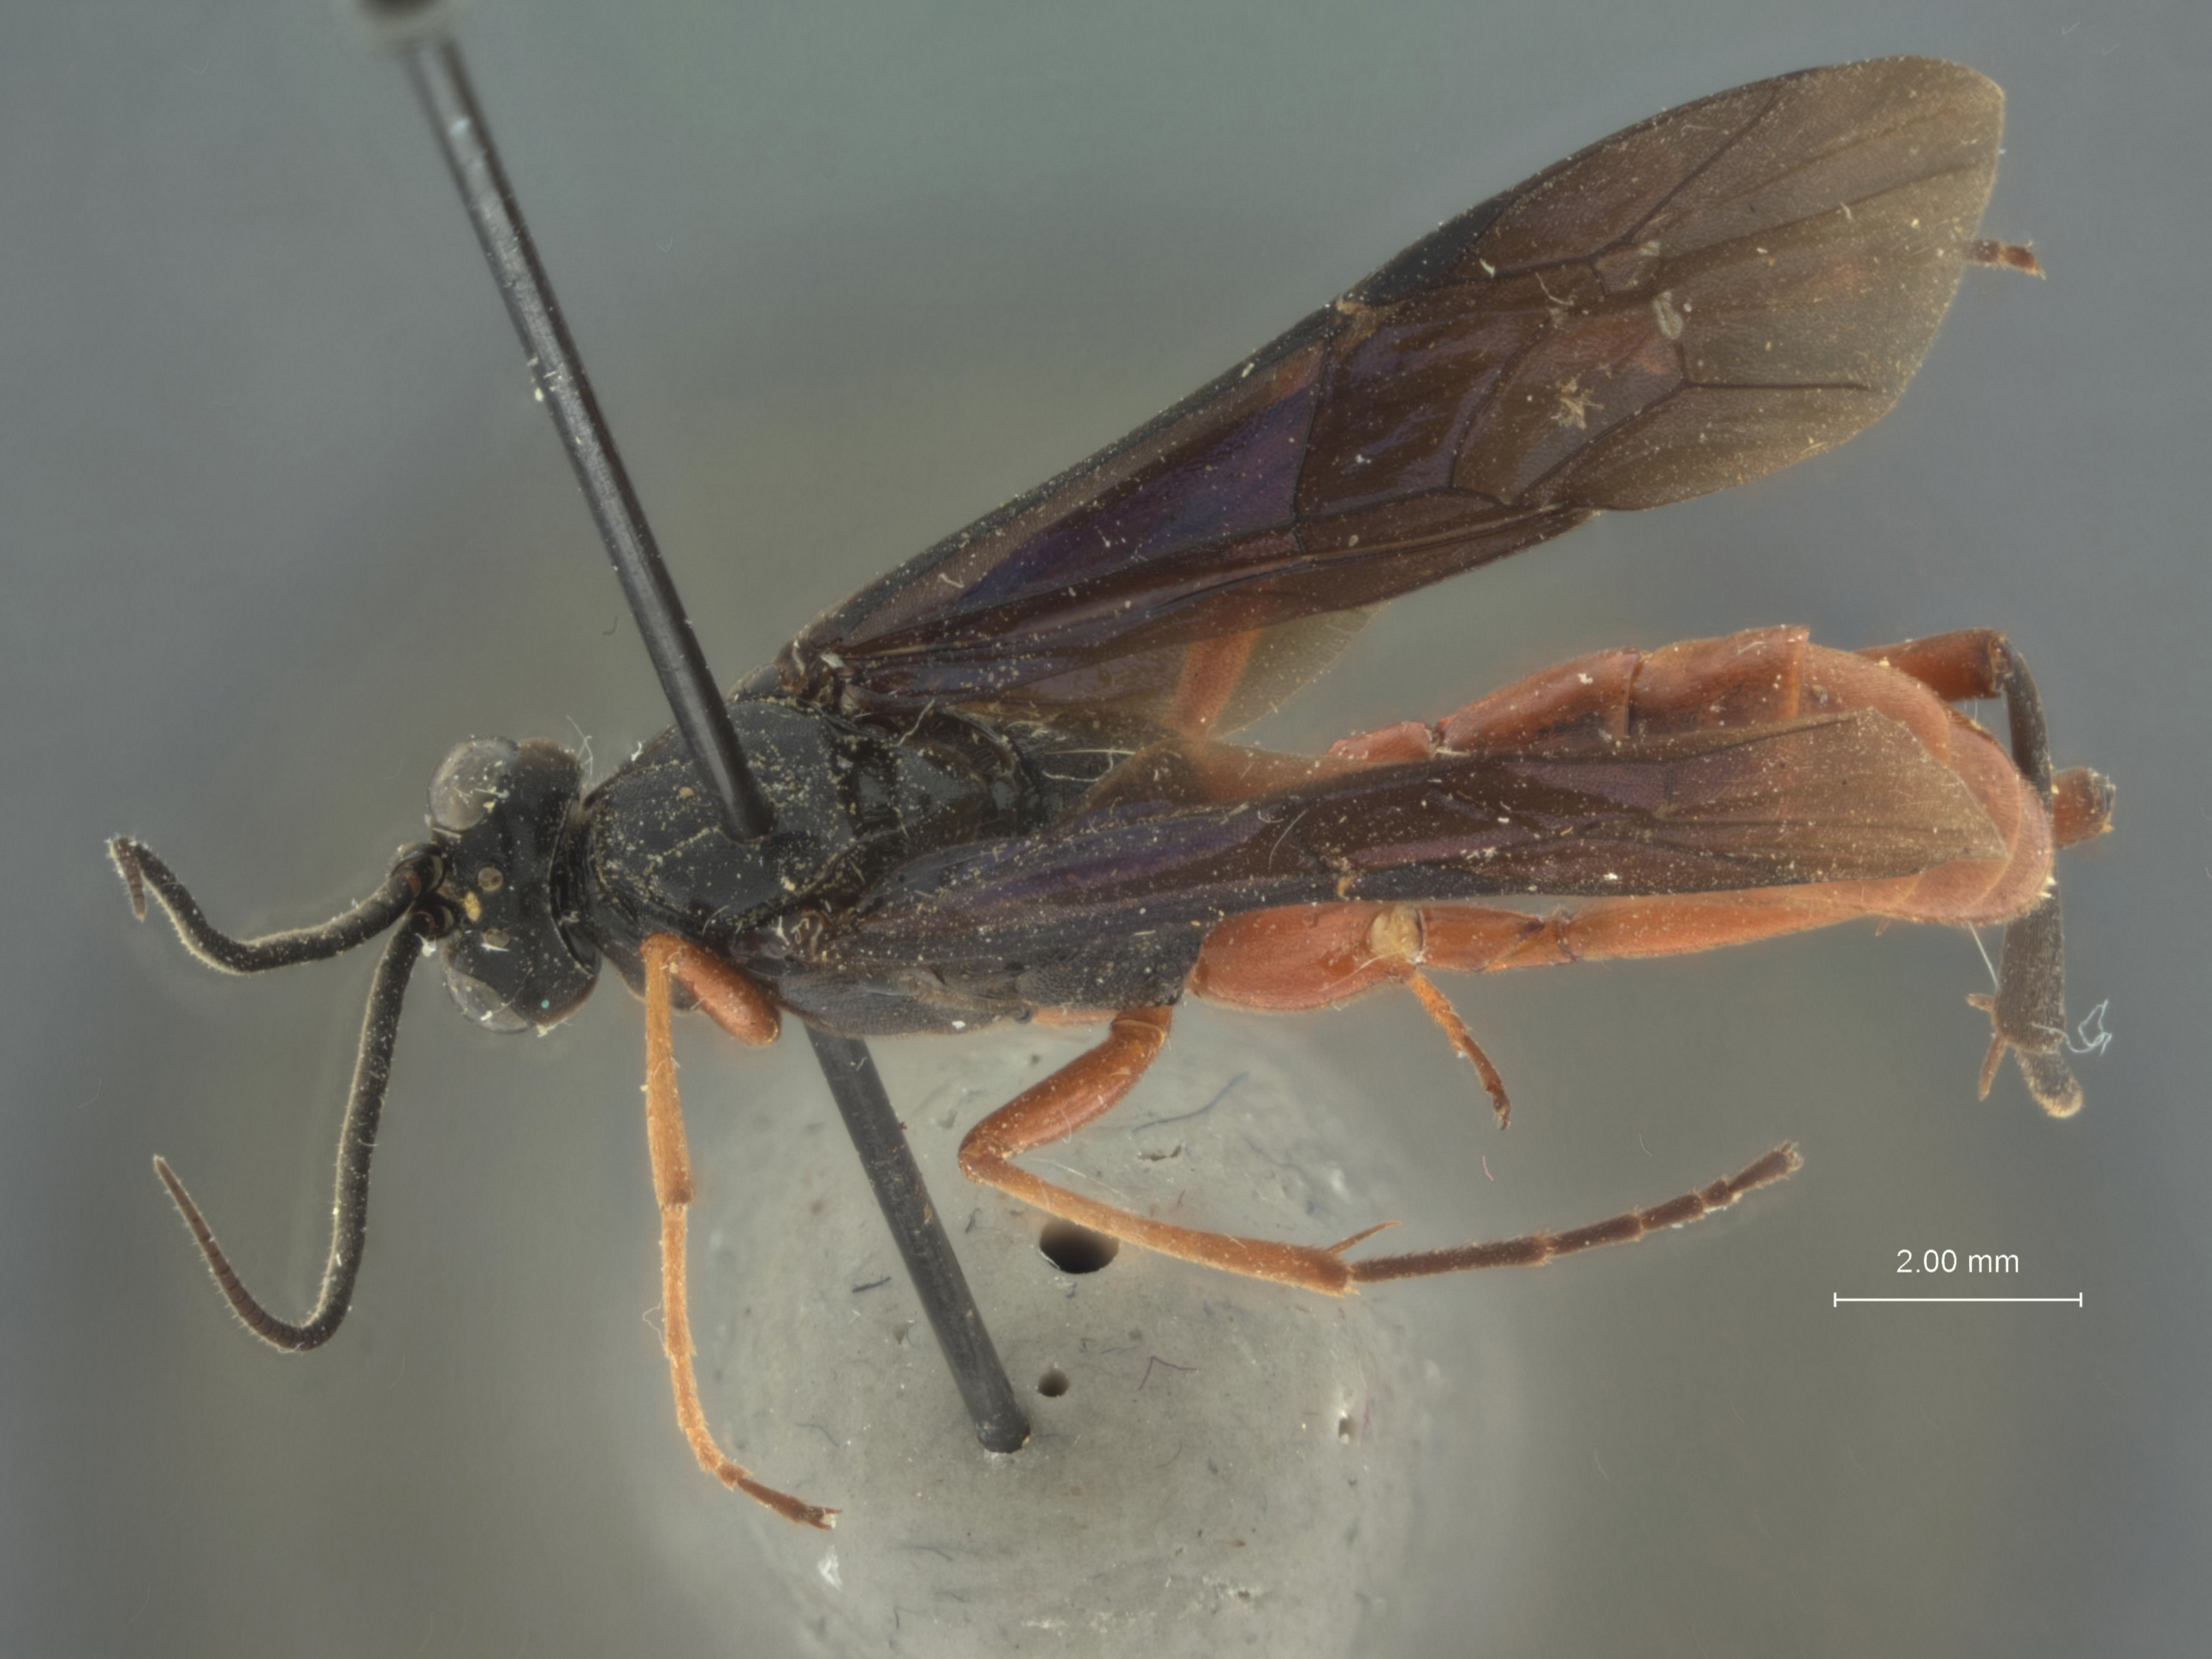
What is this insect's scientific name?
Amblyteles paitensis
